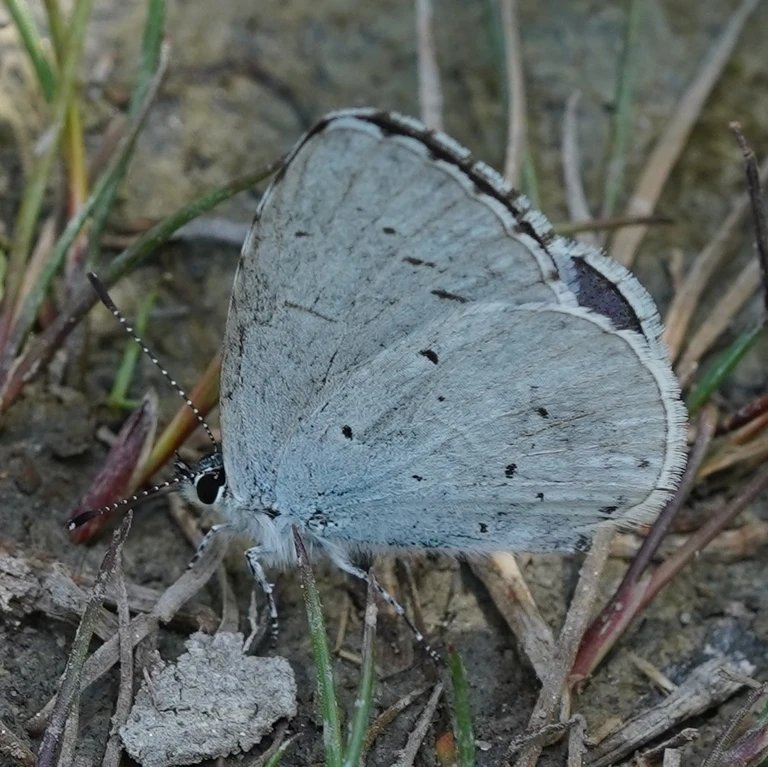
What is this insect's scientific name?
Celastrina argiolus
